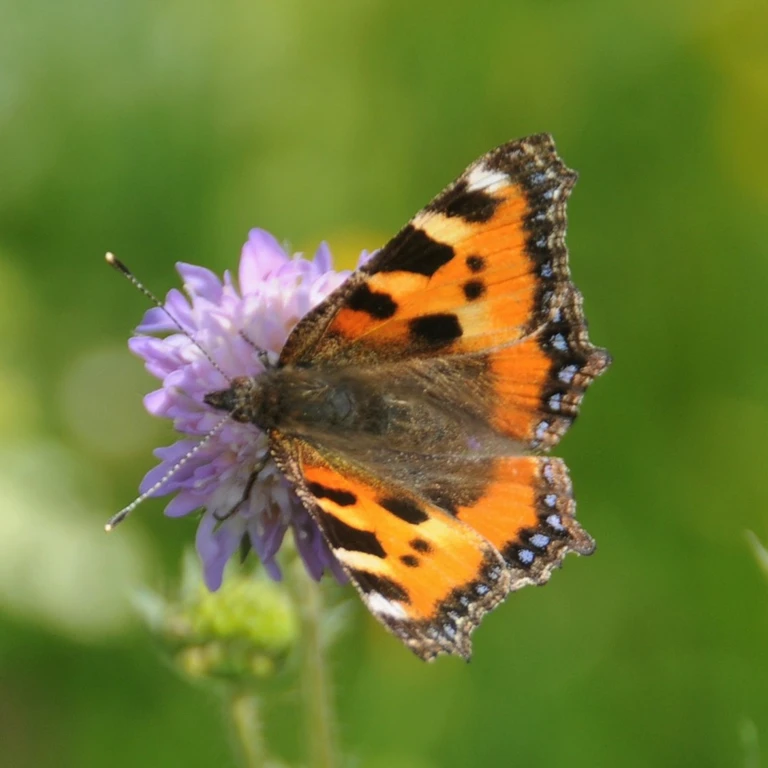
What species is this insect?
Aglais urticae
